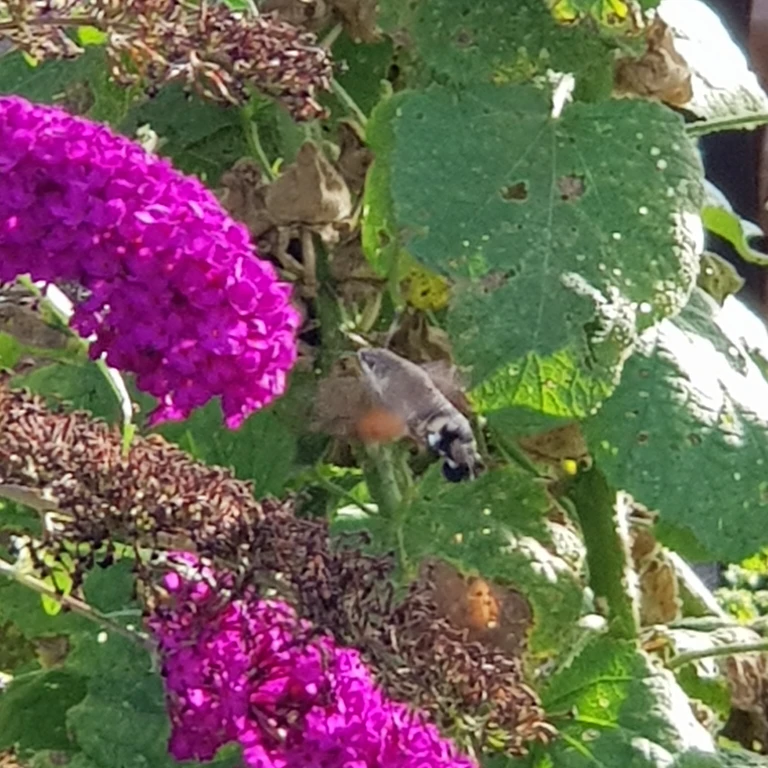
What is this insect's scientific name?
Macroglossum stellatarum
